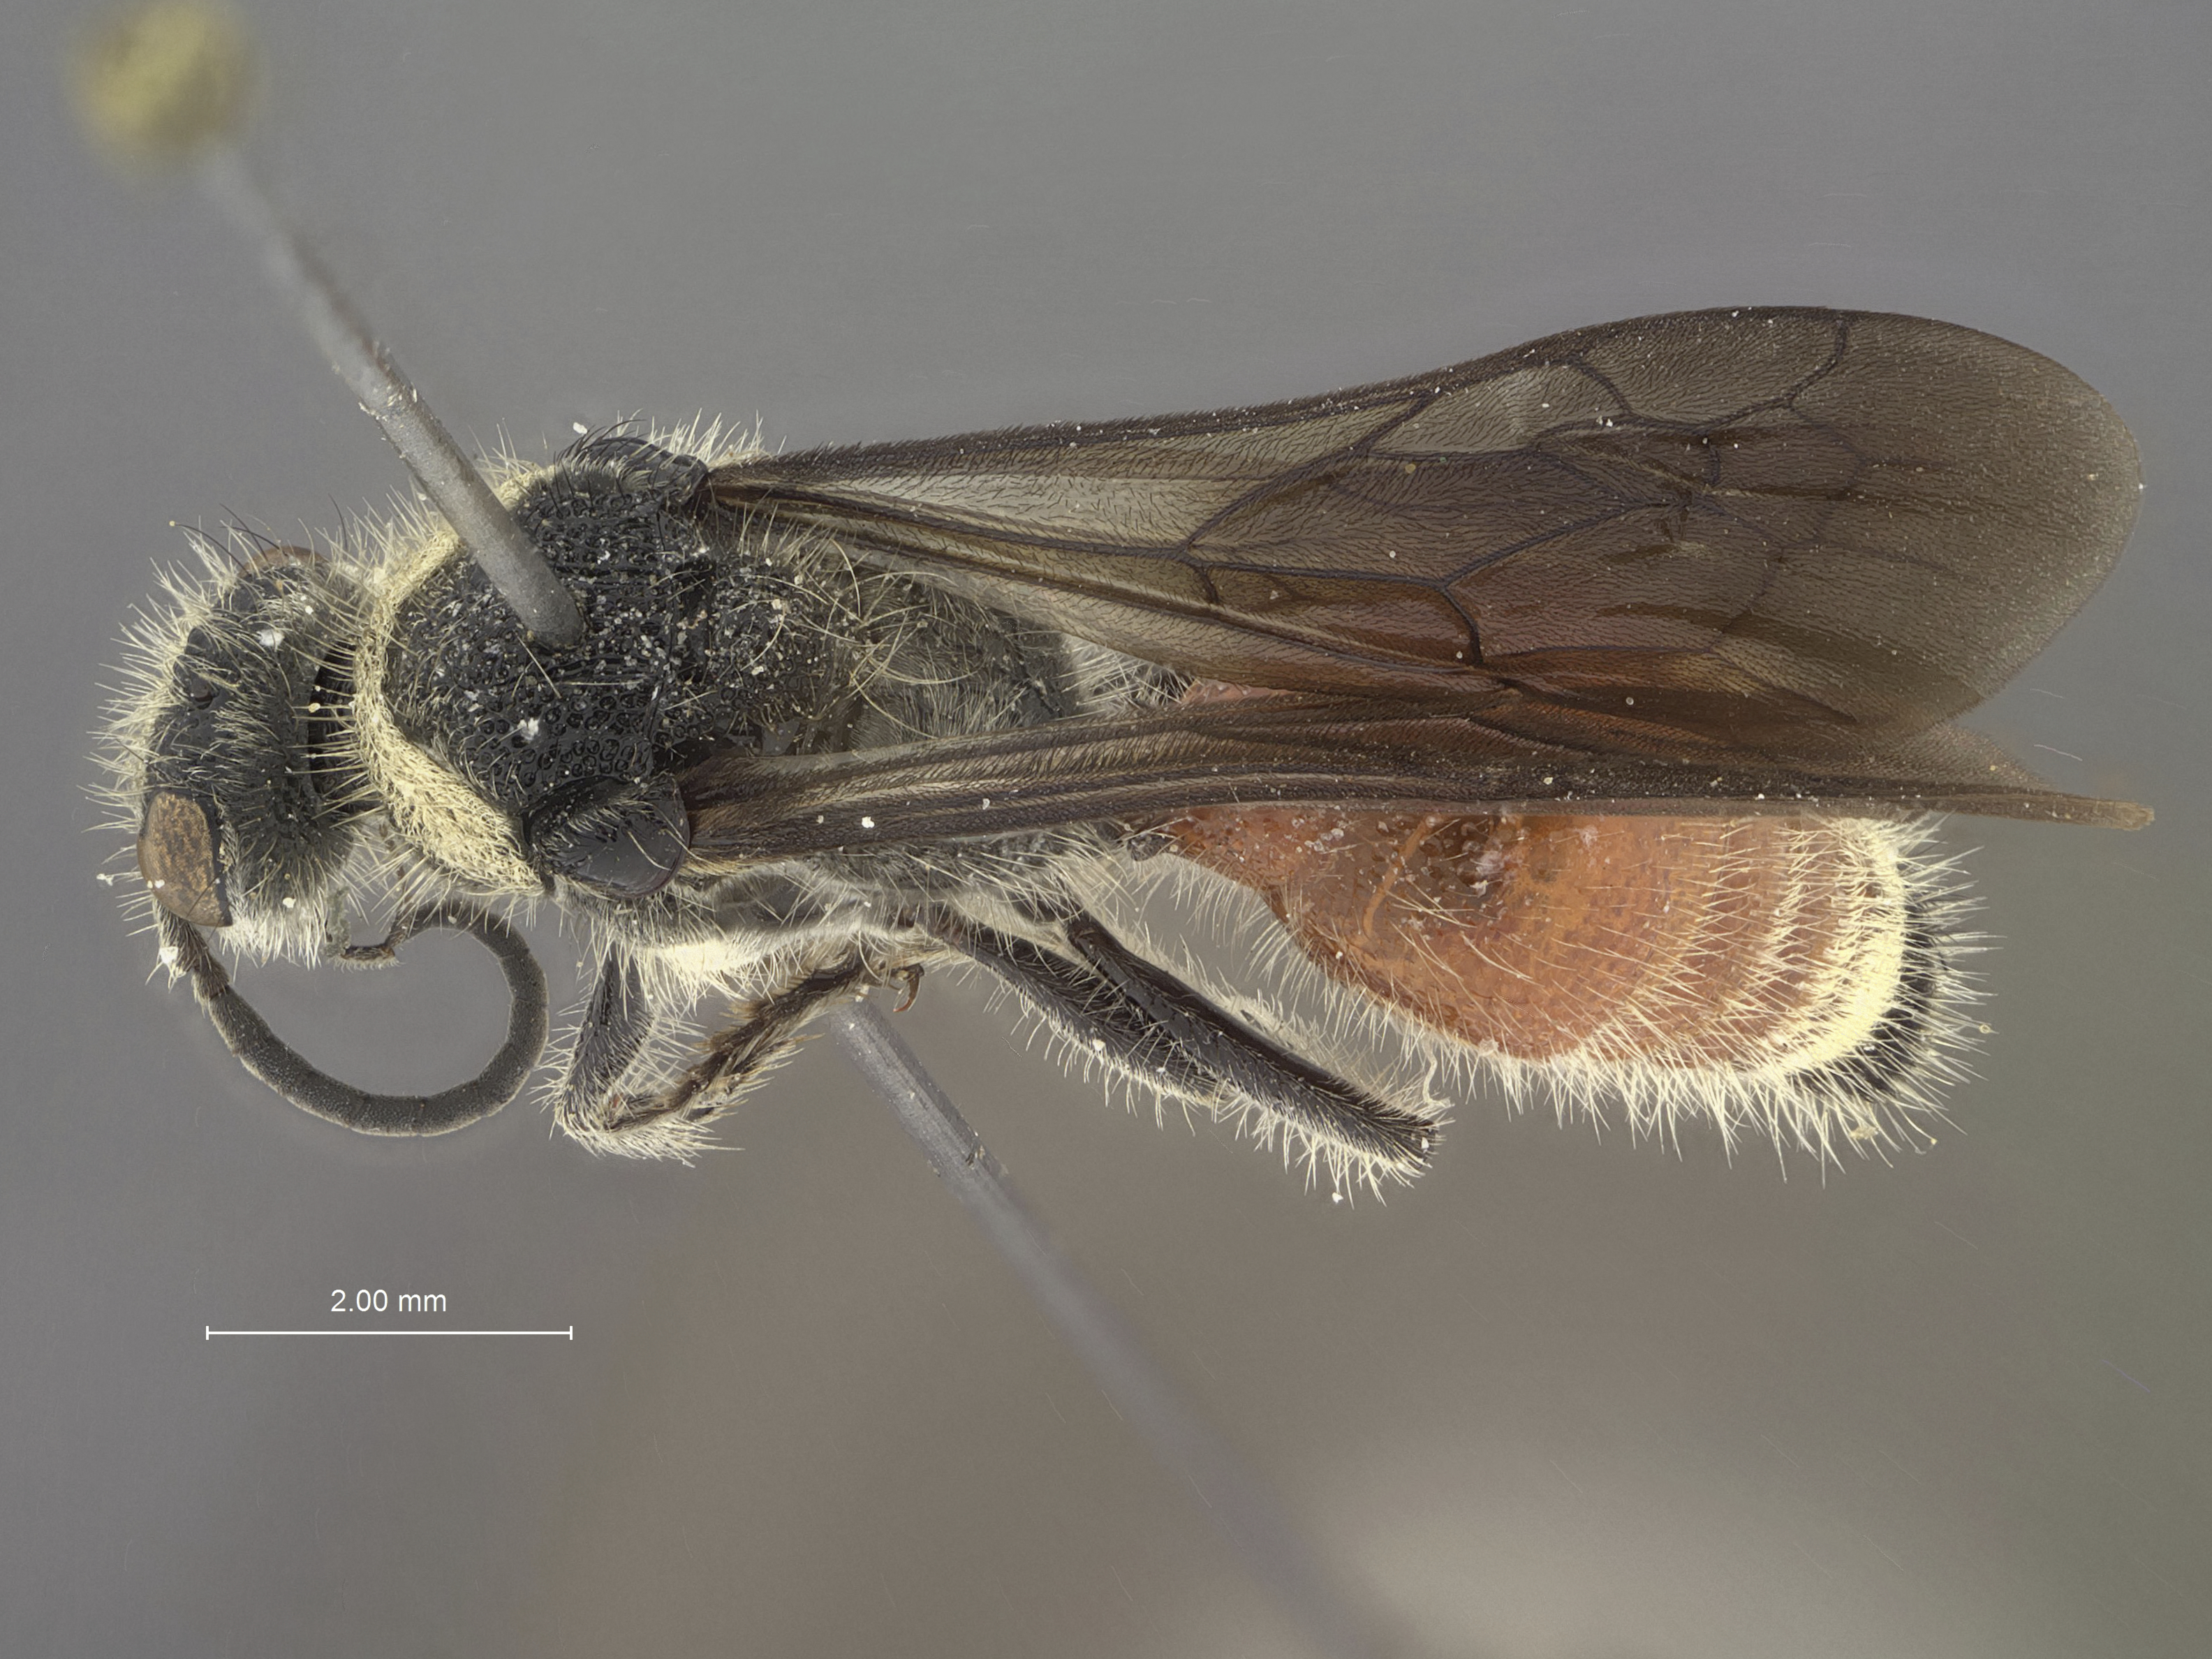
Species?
Trogaspidia yuliensis
